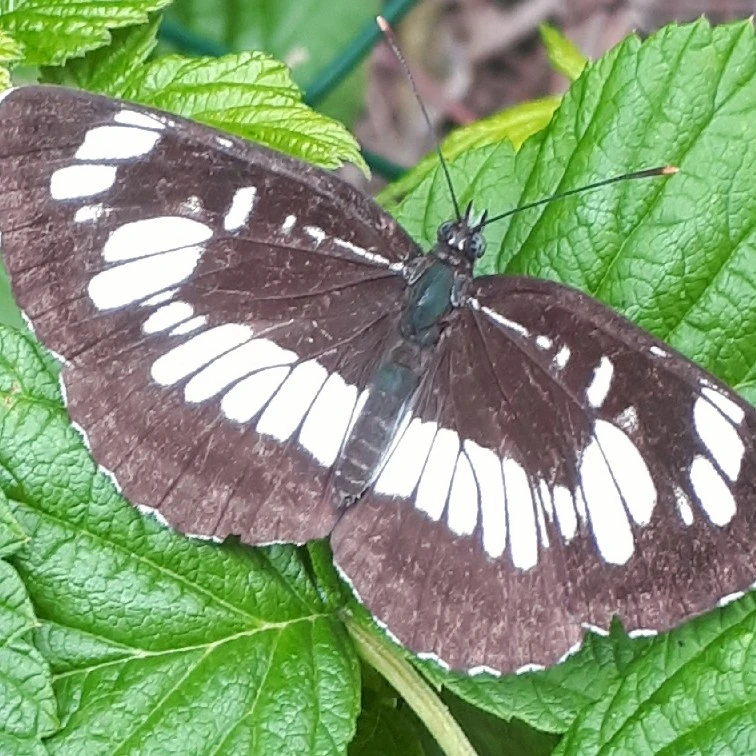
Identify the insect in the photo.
Neptis rivularis
